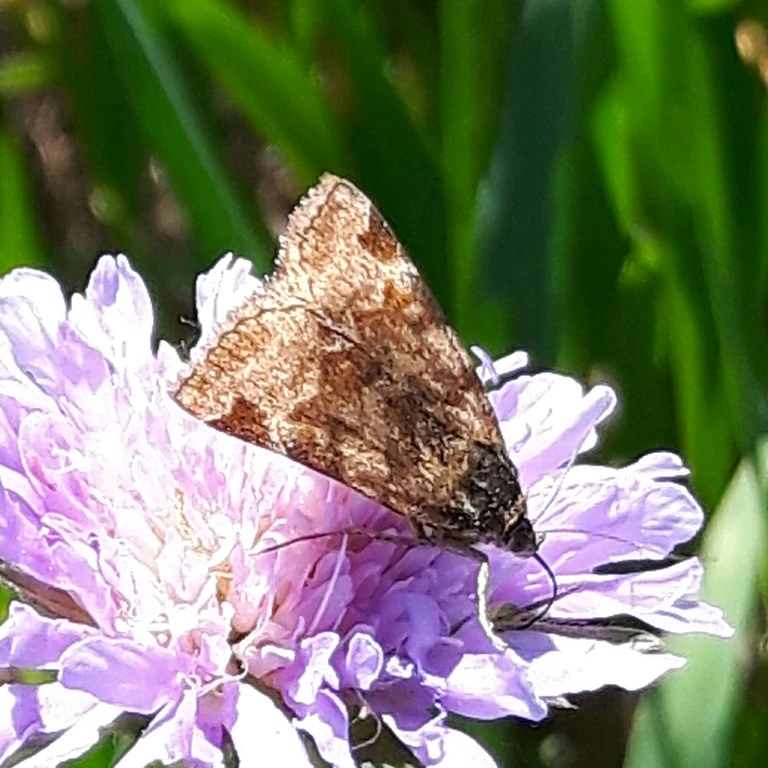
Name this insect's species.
Euclidia glyphica
